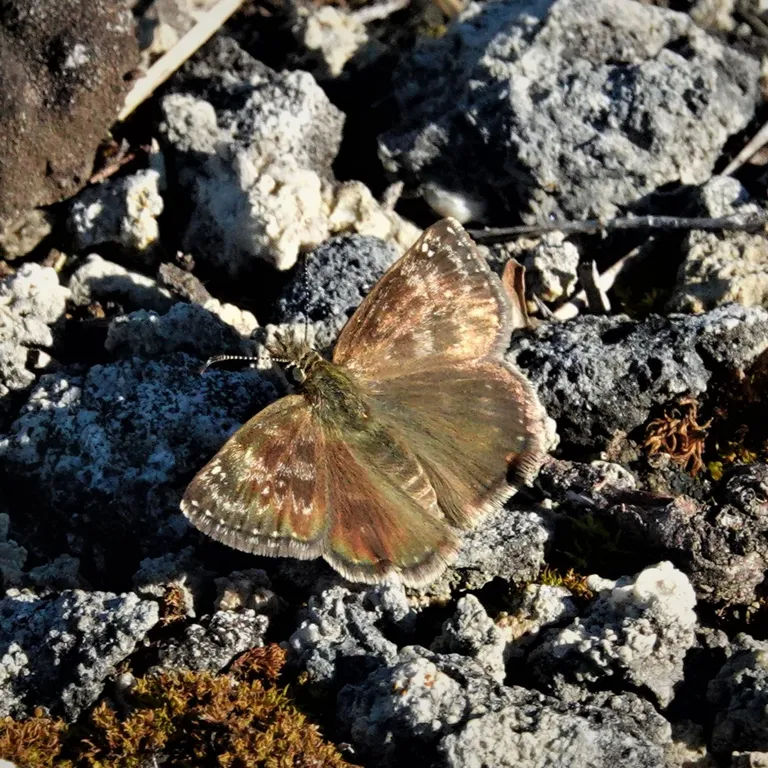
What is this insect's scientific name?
Erynnis tages
